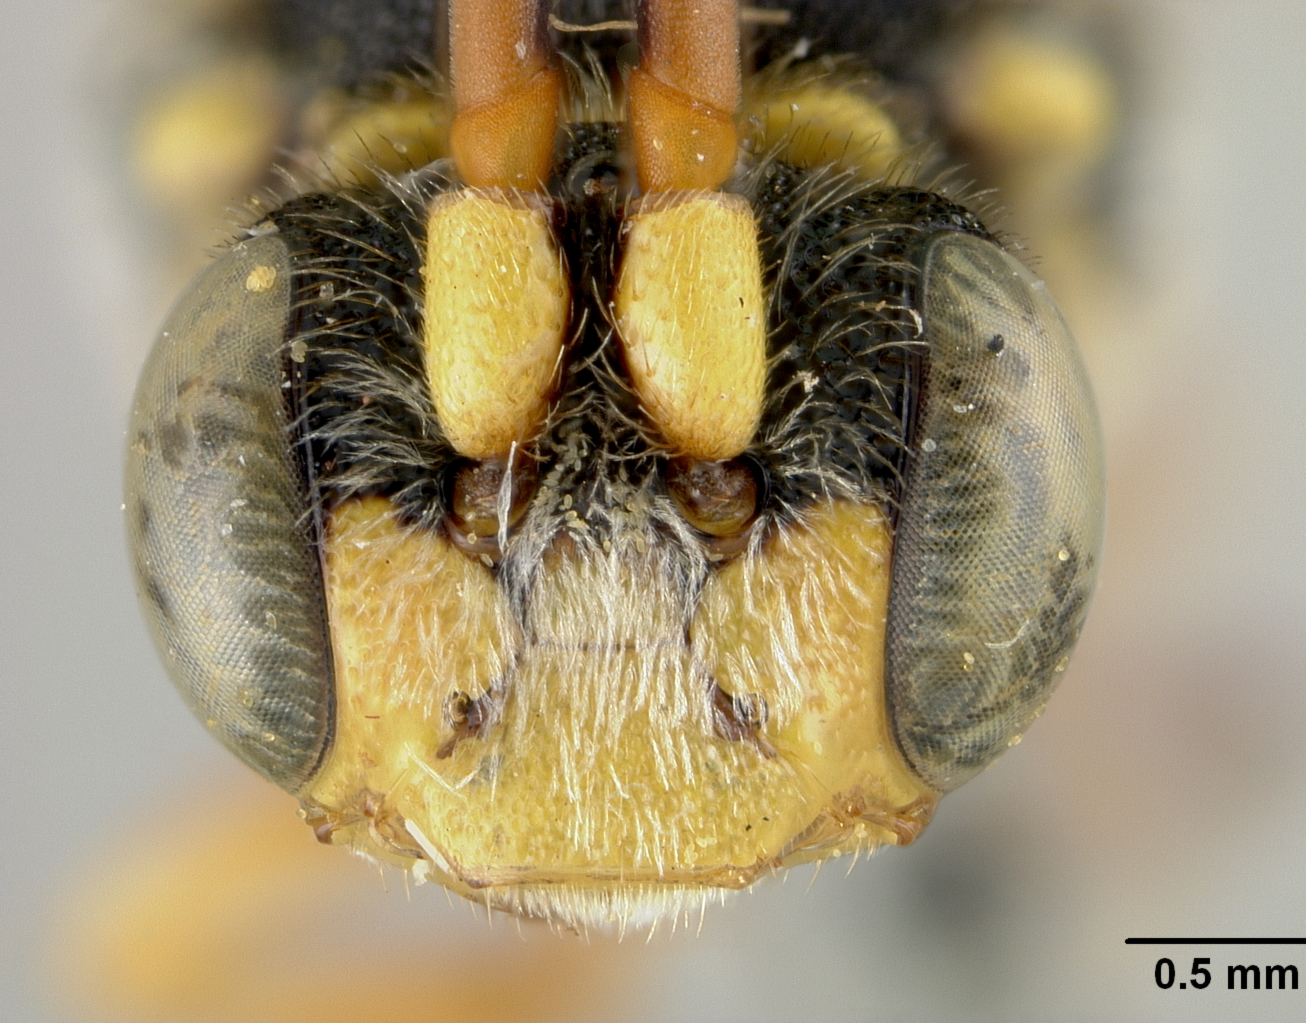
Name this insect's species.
Nomada ornithica
